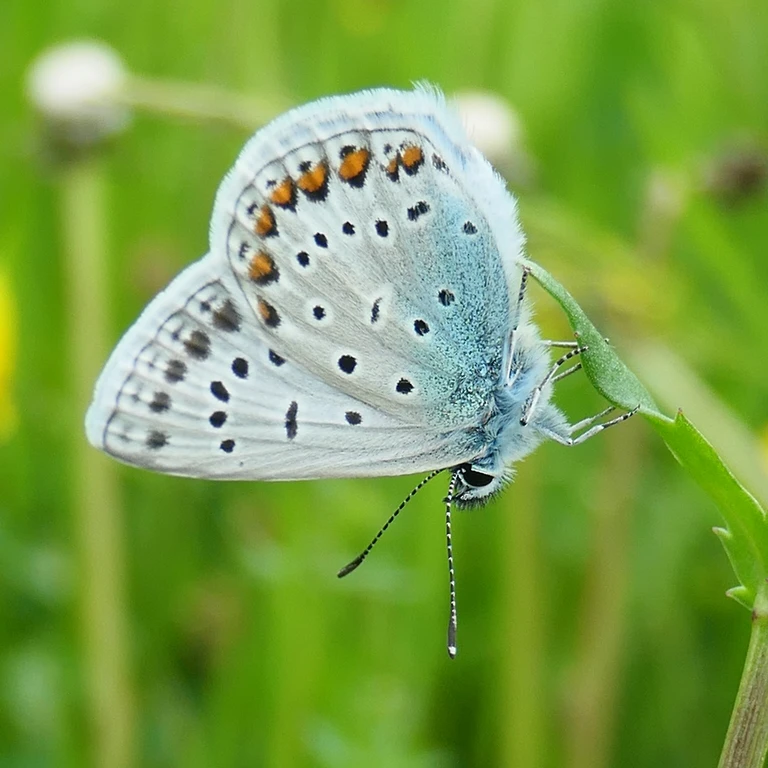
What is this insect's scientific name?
Polyommatus icarus
